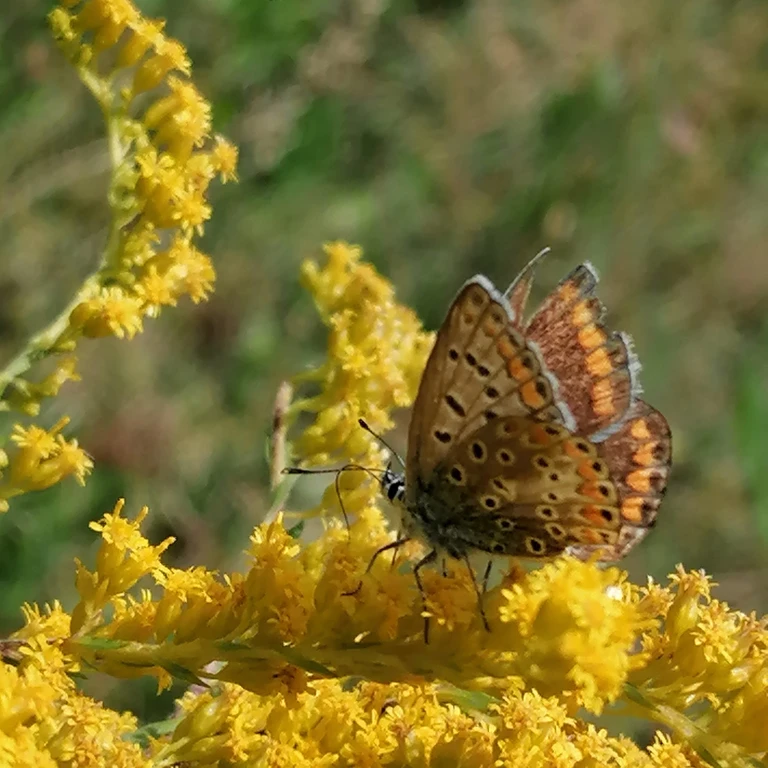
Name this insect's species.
Polyommatus icarus
